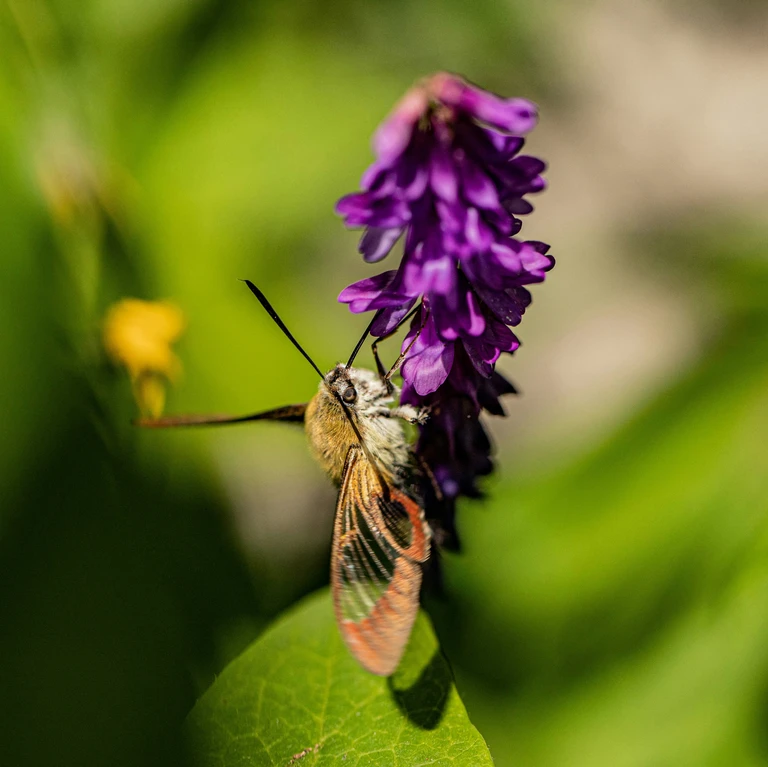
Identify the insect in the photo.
Hemaris fuciformis
